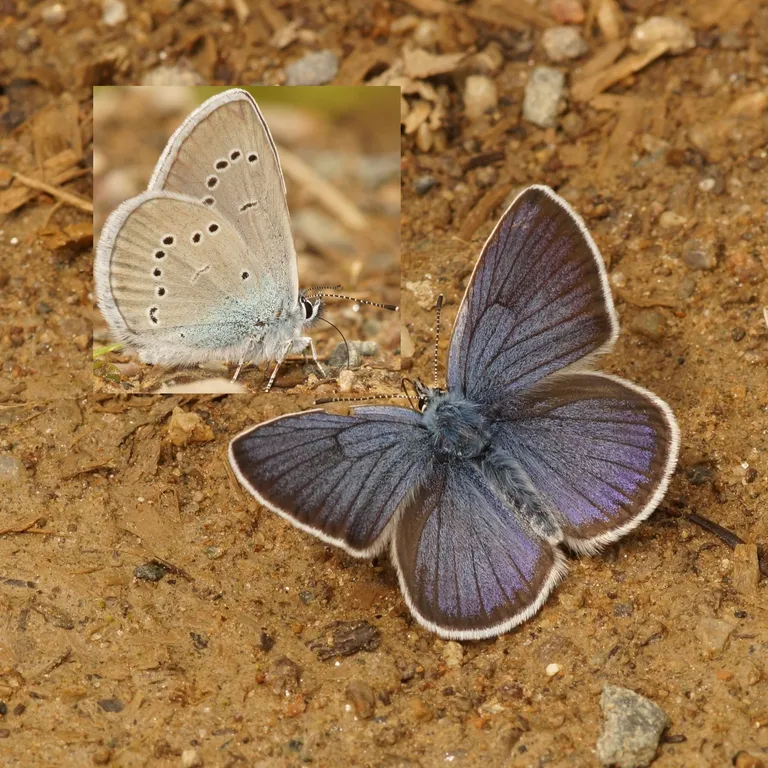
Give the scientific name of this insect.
Cyaniris semiargus
